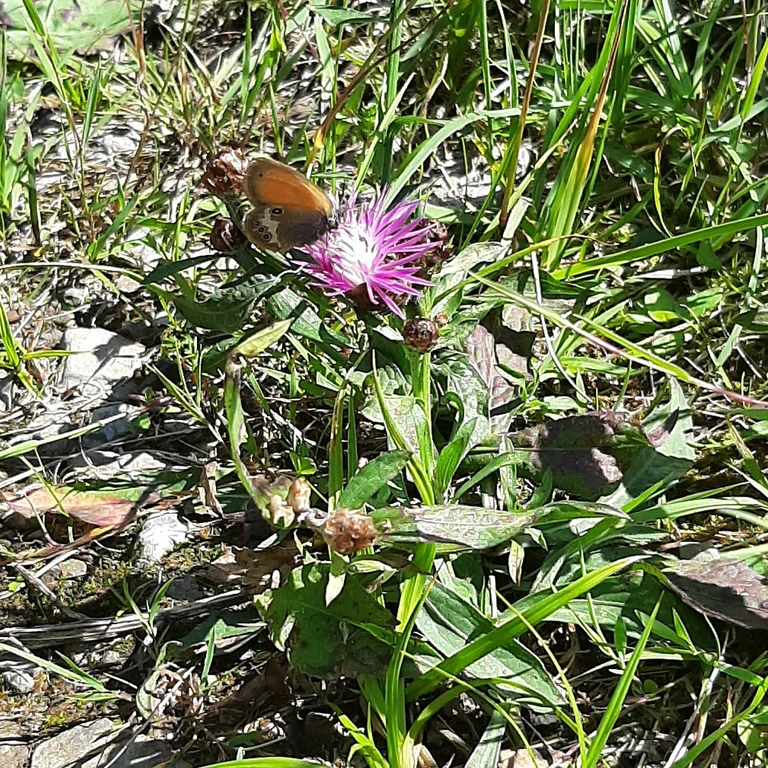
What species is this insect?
Coenonympha arcania
